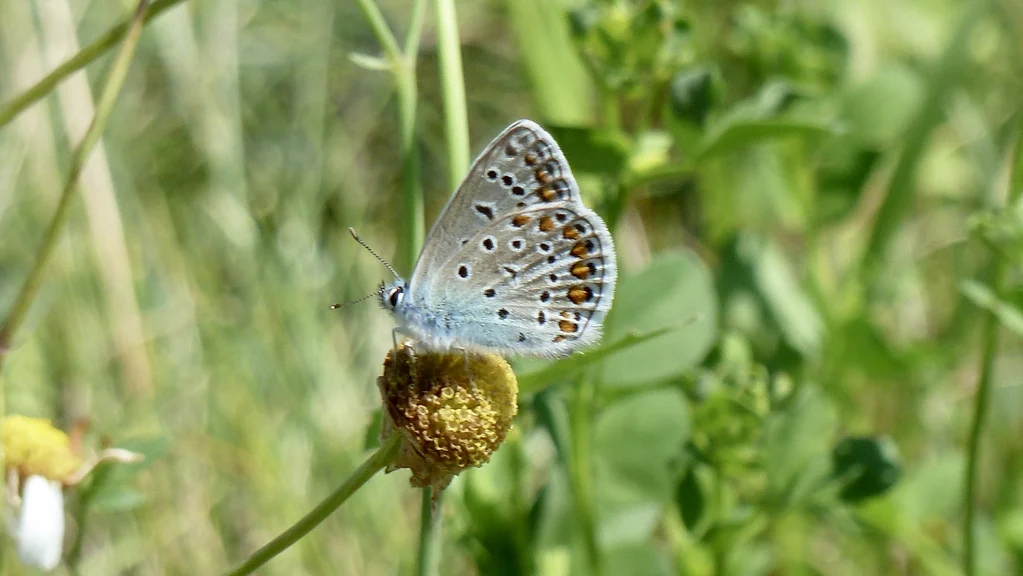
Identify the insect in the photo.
Polyommatus icarus
